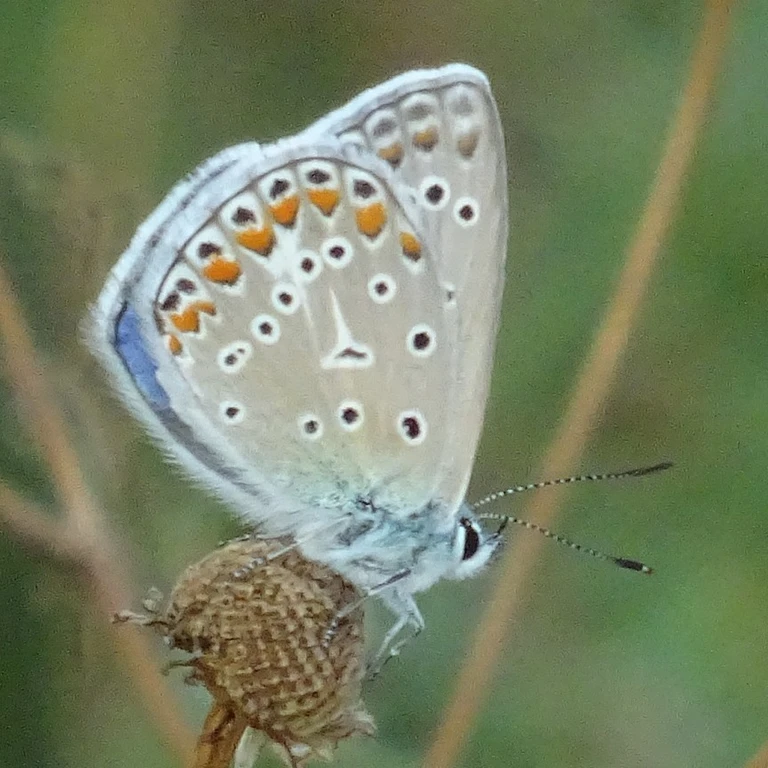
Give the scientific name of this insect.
Polyommatus icarus
